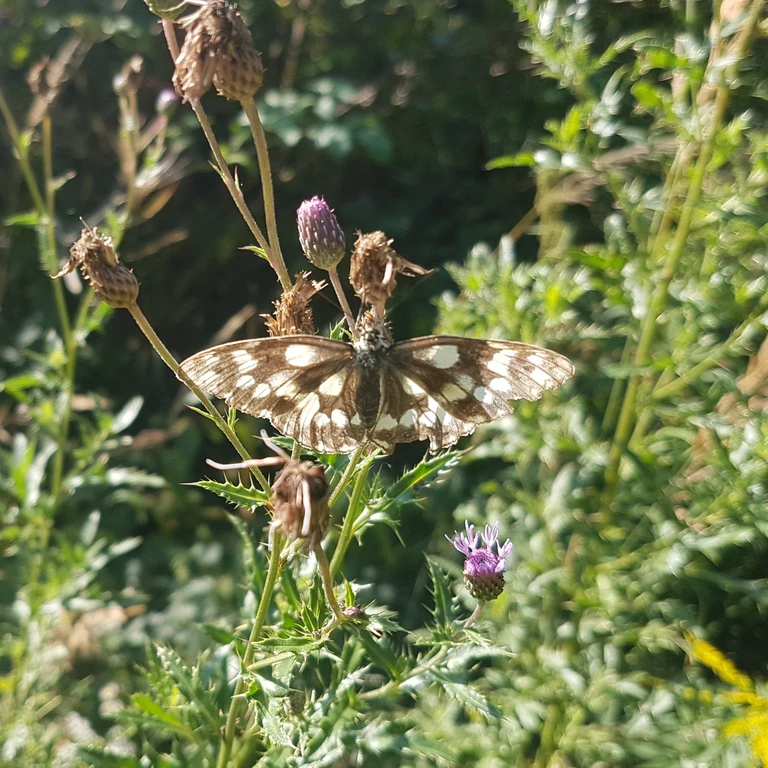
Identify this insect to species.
Melanargia galathea
